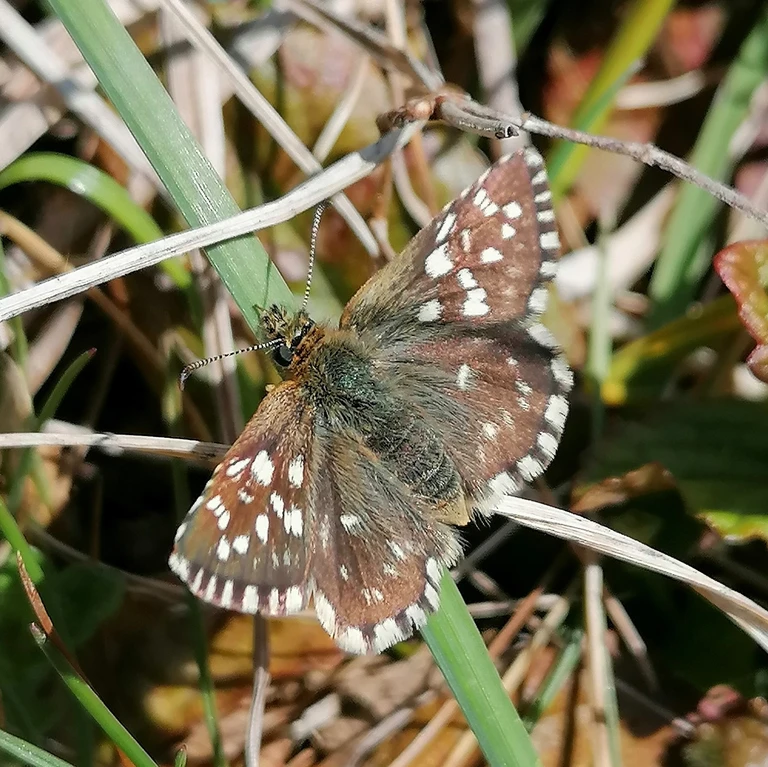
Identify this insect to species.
Pyrgus malvae
